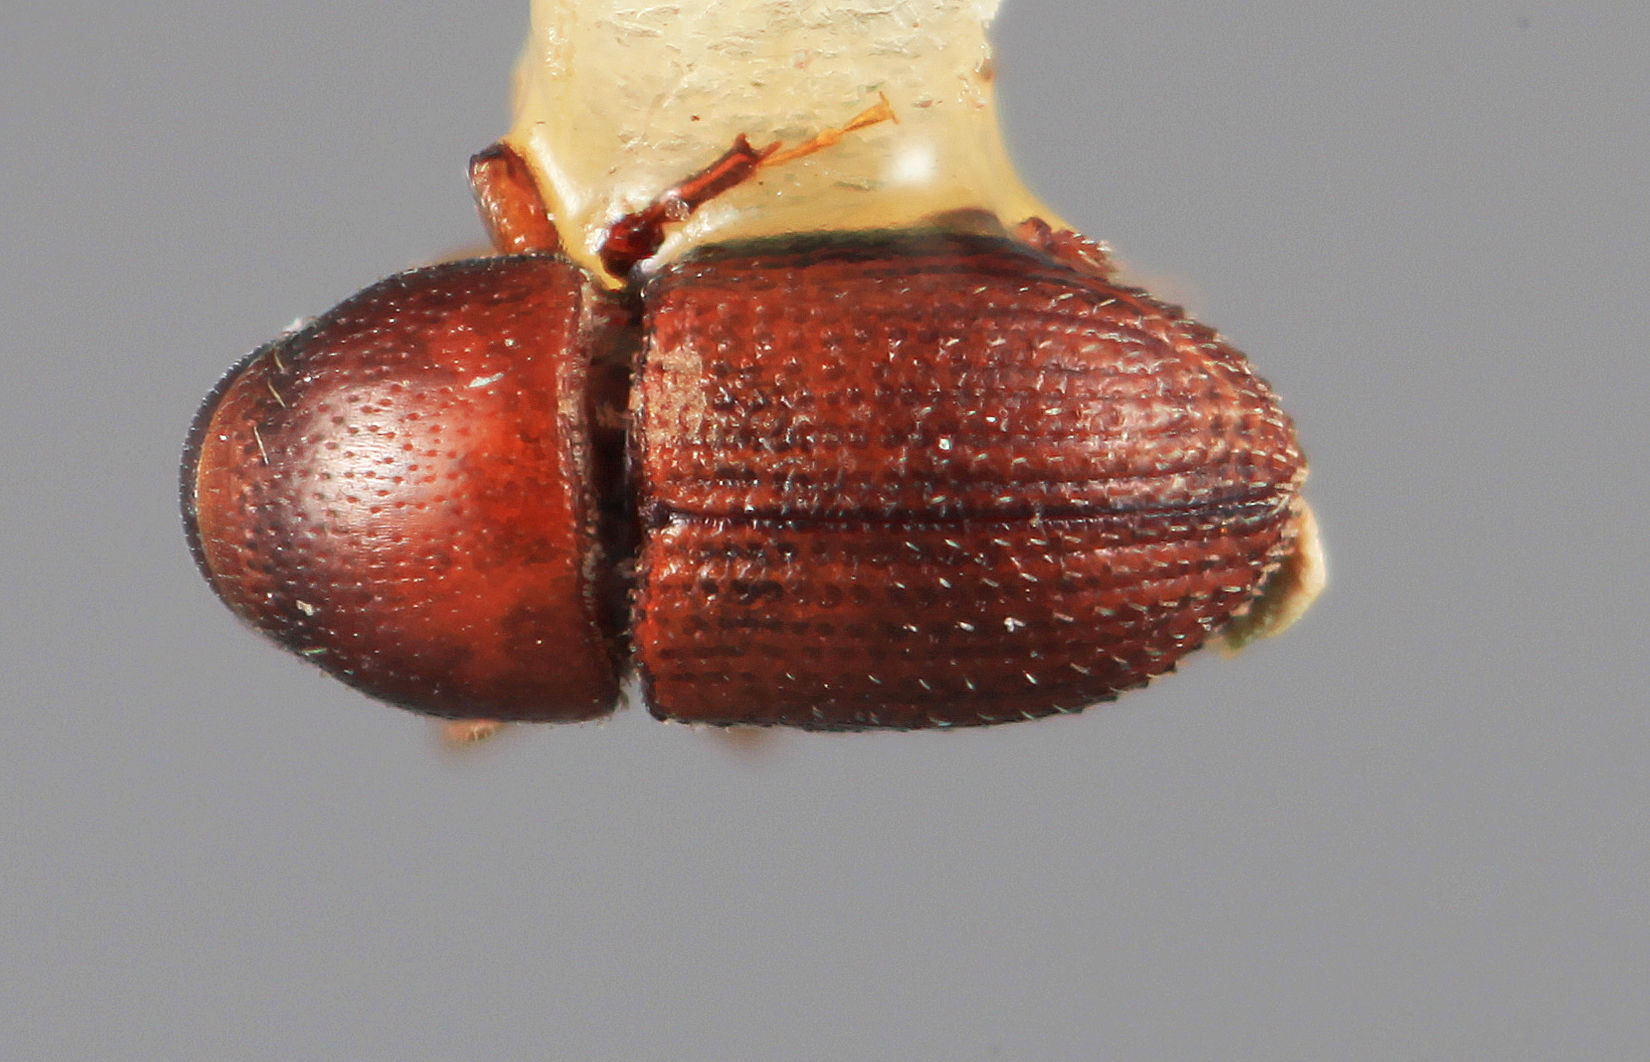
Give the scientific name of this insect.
Loganius fastigius
